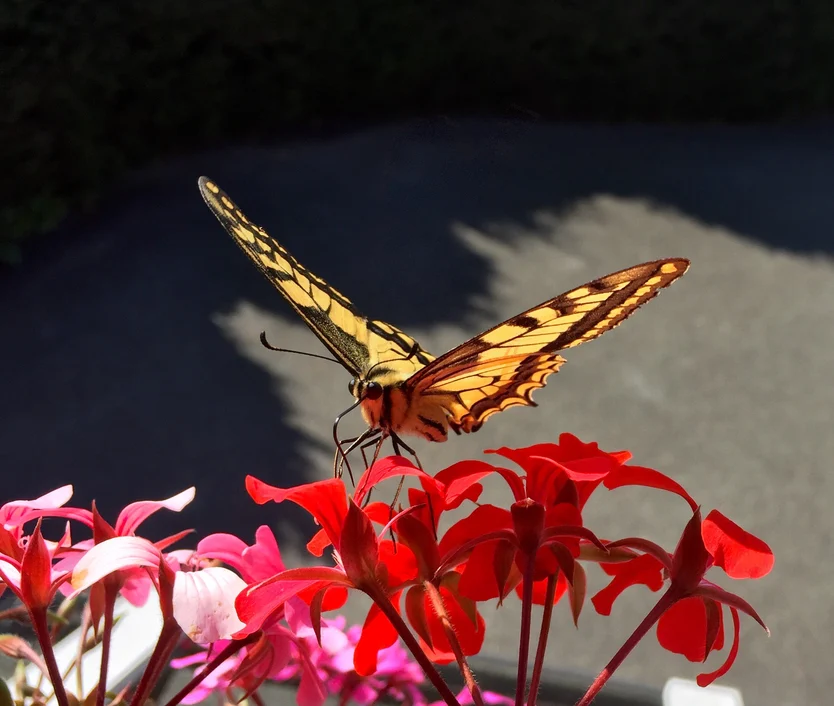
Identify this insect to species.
Papilio machaon
